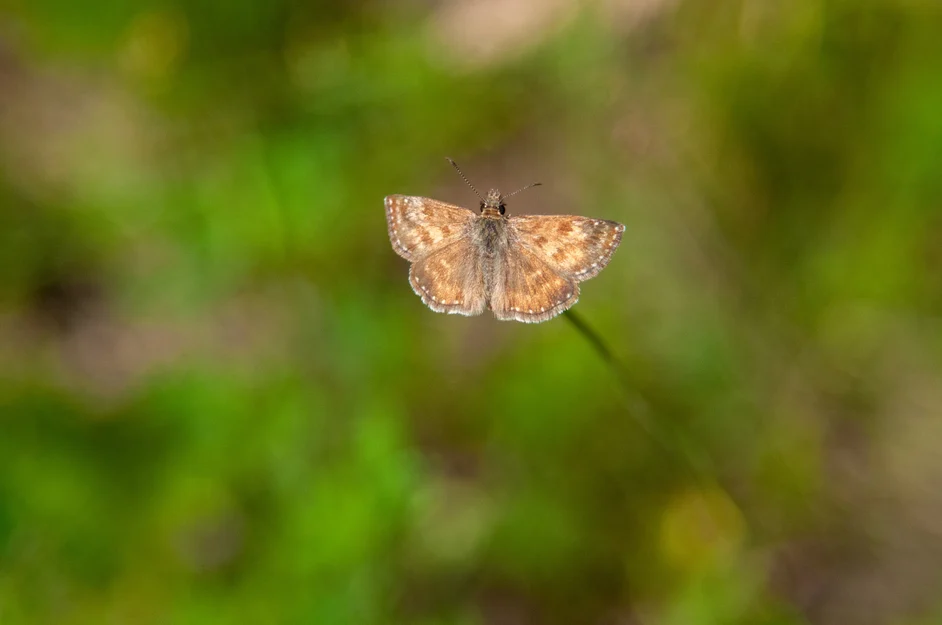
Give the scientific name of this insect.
Erynnis tages
